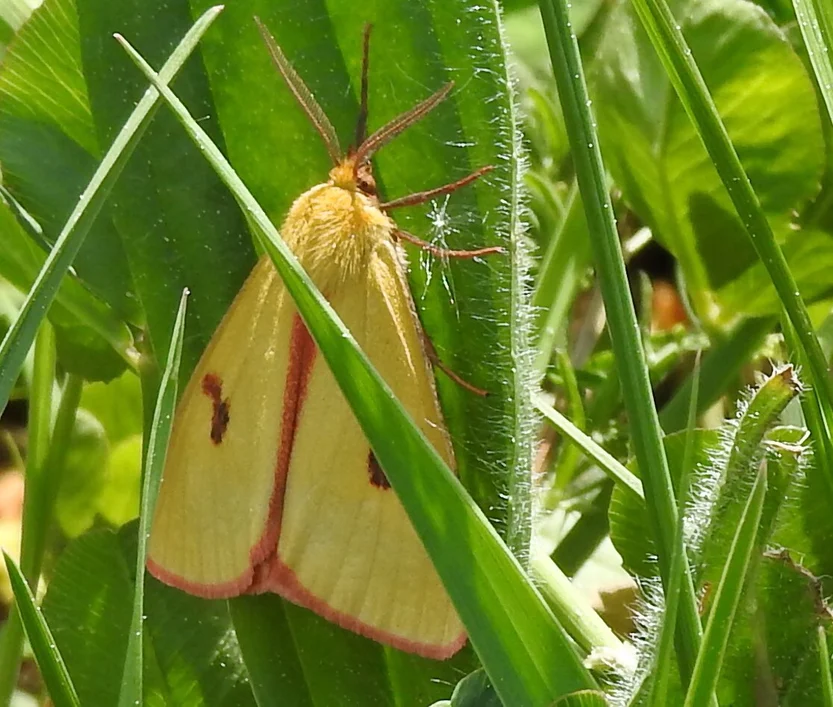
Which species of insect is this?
Diacrisia sannio
